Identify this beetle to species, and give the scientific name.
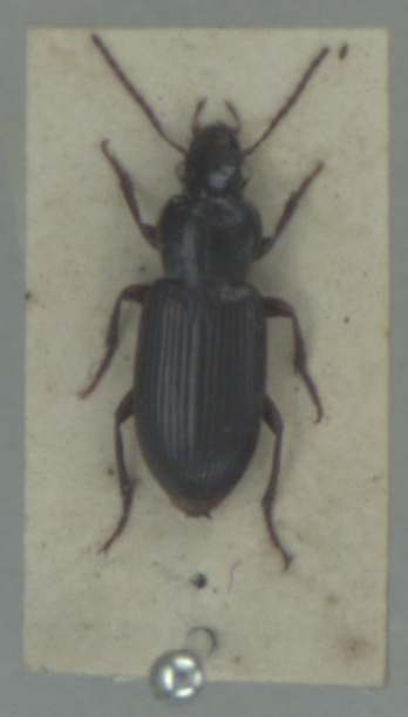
Ophonus rupicola
